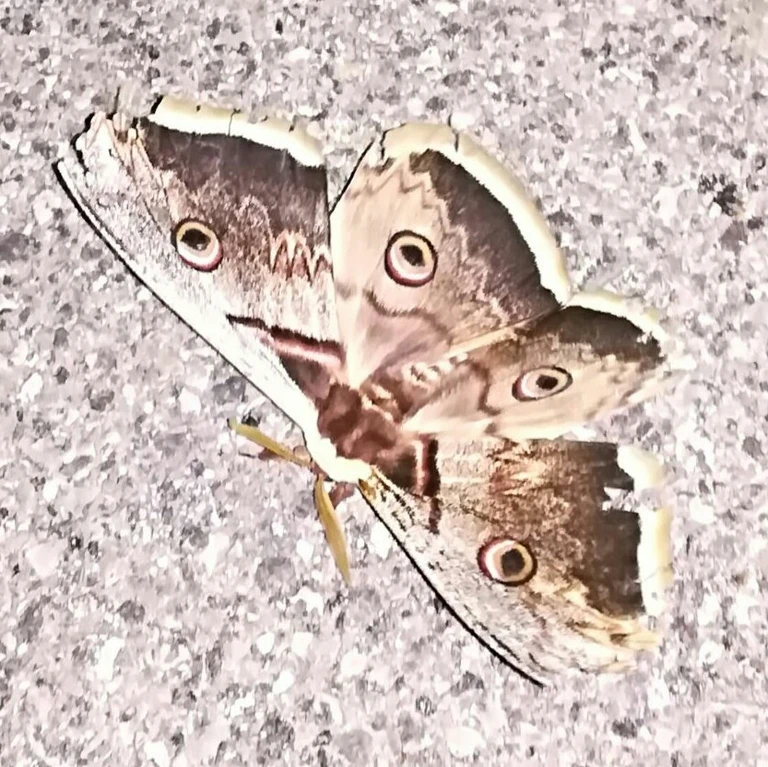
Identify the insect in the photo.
Saturnia pyri
